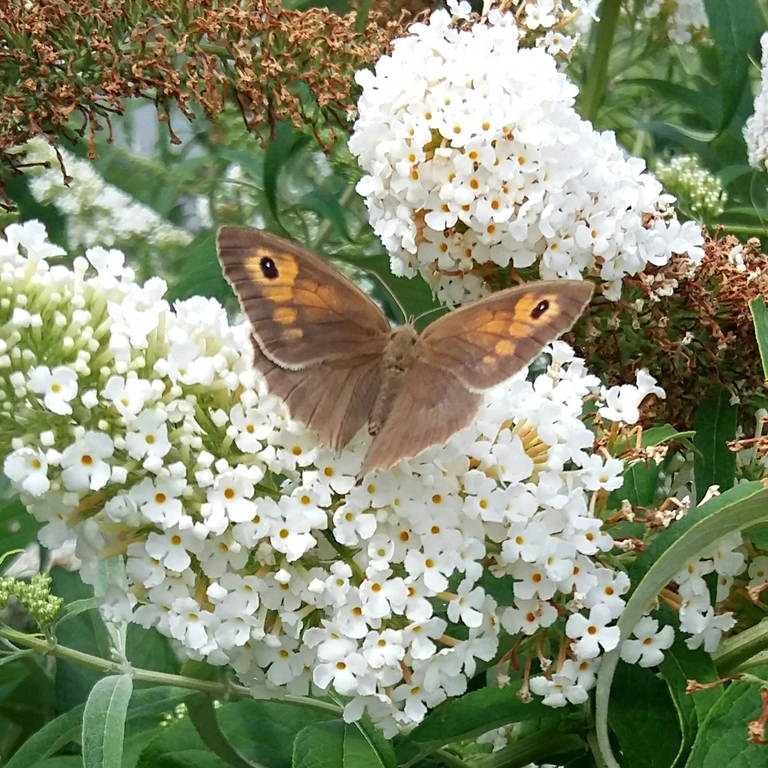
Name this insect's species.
Maniola jurtina
